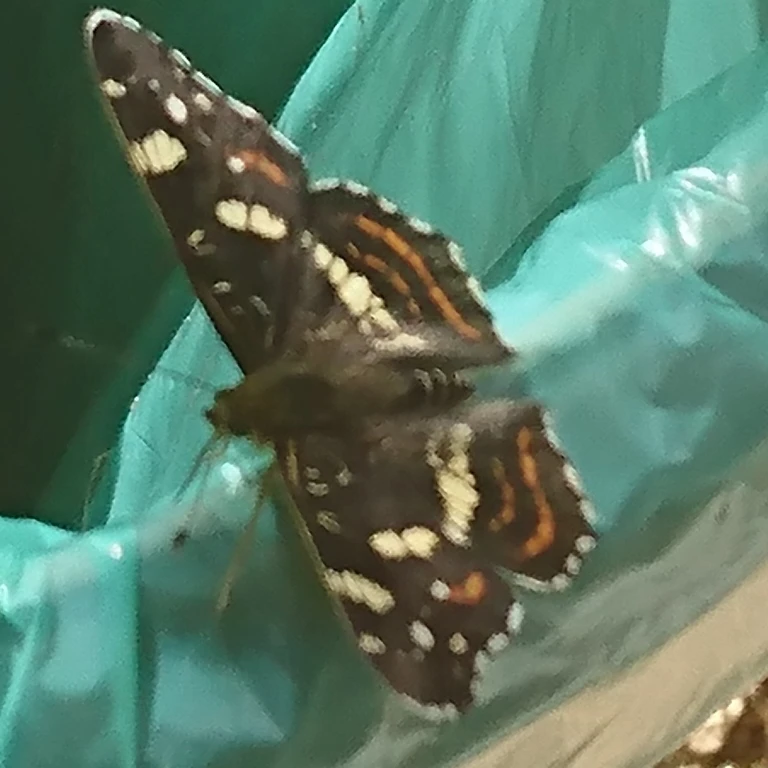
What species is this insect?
Araschnia levana
